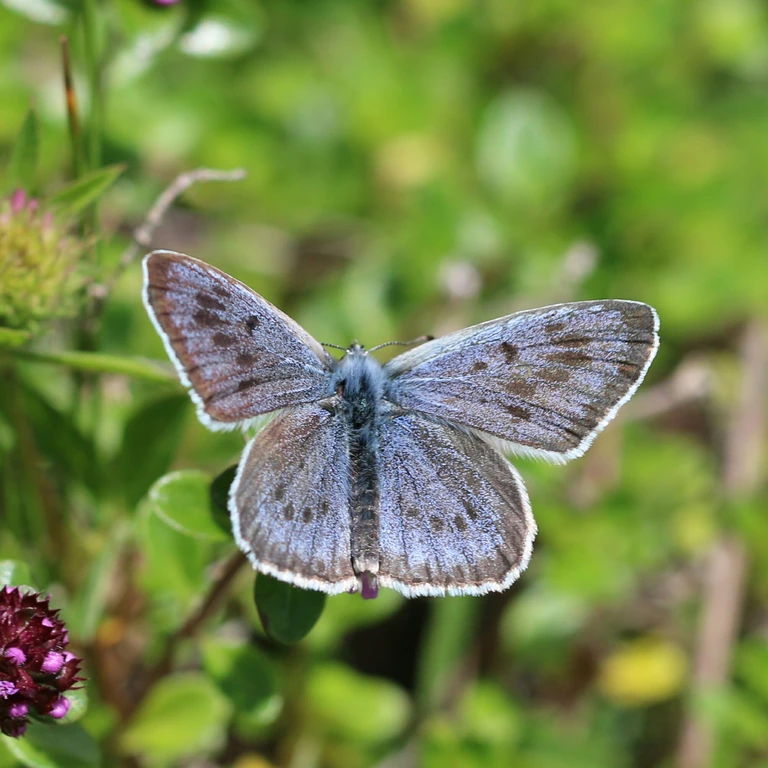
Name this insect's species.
Phengaris arion (also Maculinea arion)
